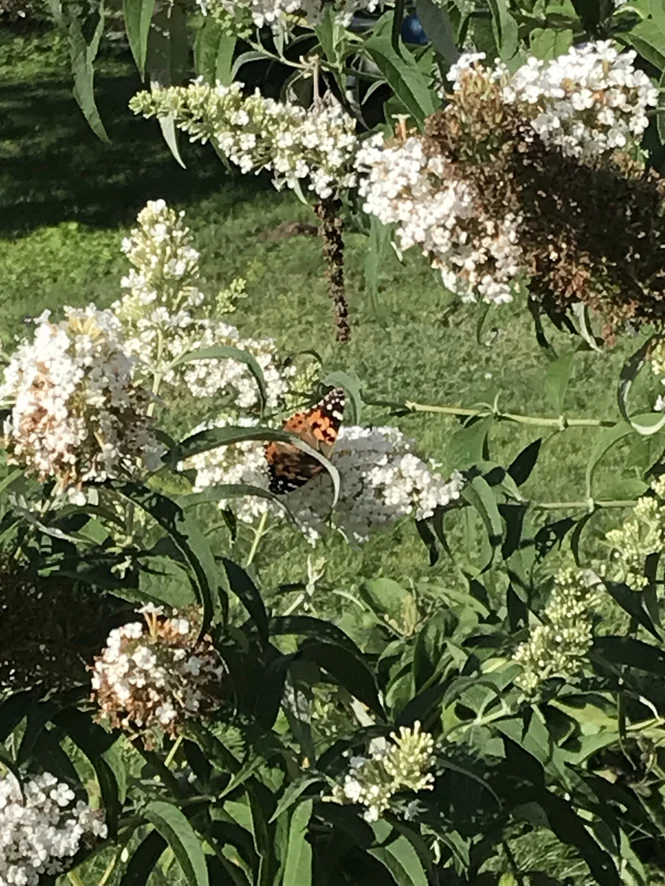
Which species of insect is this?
Vanessa cardui
